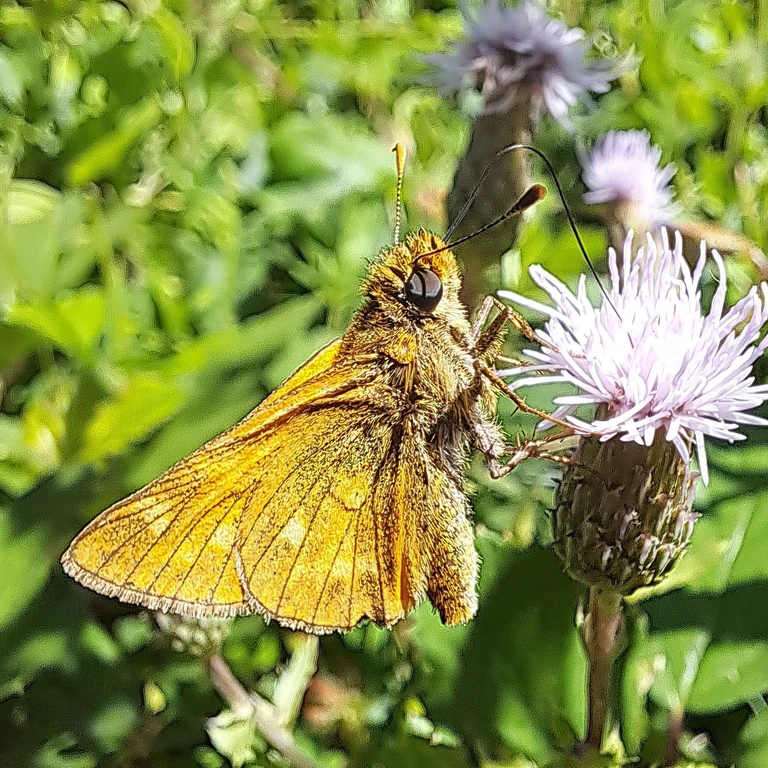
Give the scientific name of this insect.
Ochlodes sylvanus (also Ochlodes venata)
